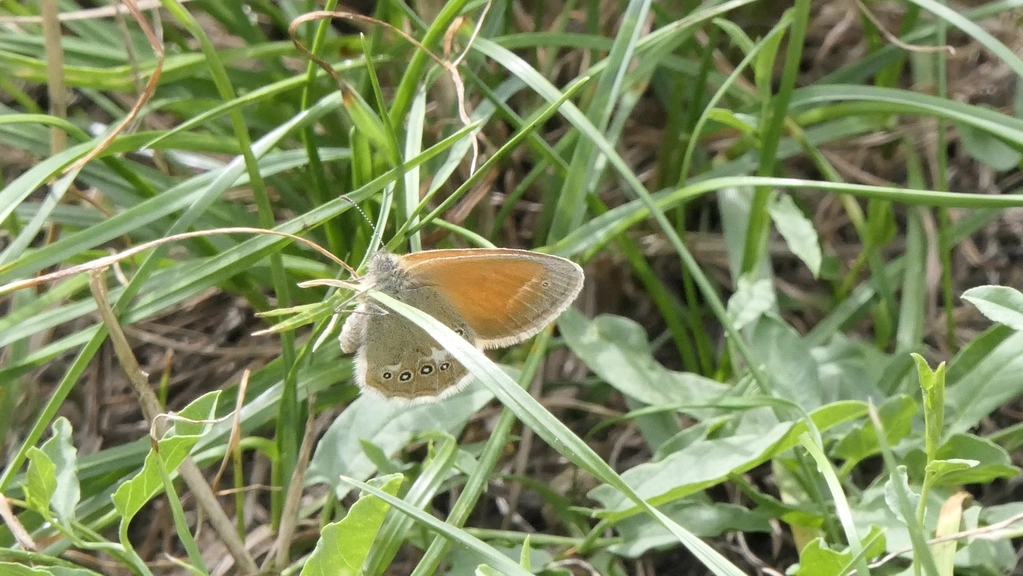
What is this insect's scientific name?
Coenonympha glycerion (also Coenonympha iphis)
